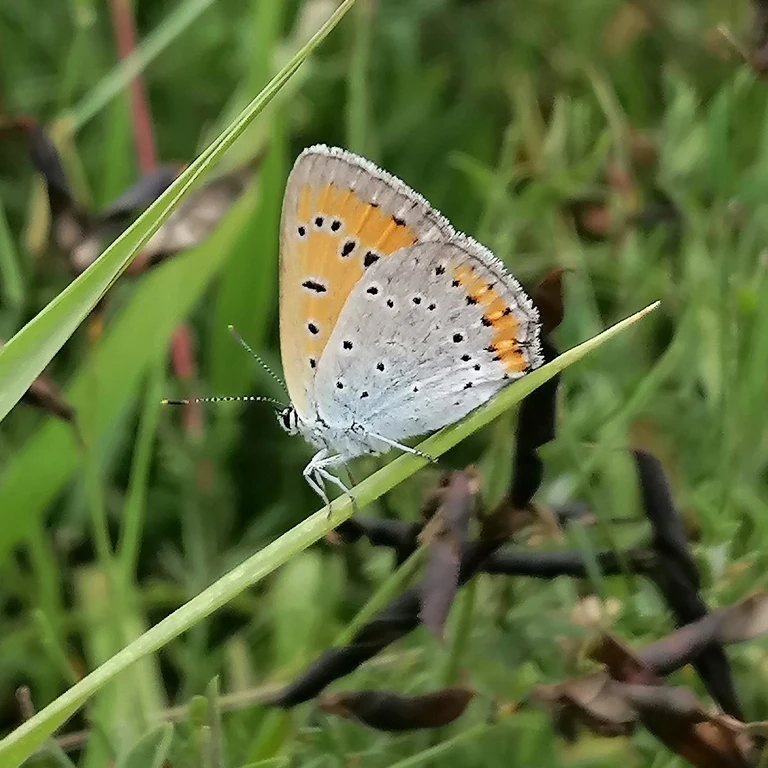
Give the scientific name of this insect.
Lycaena dispar
